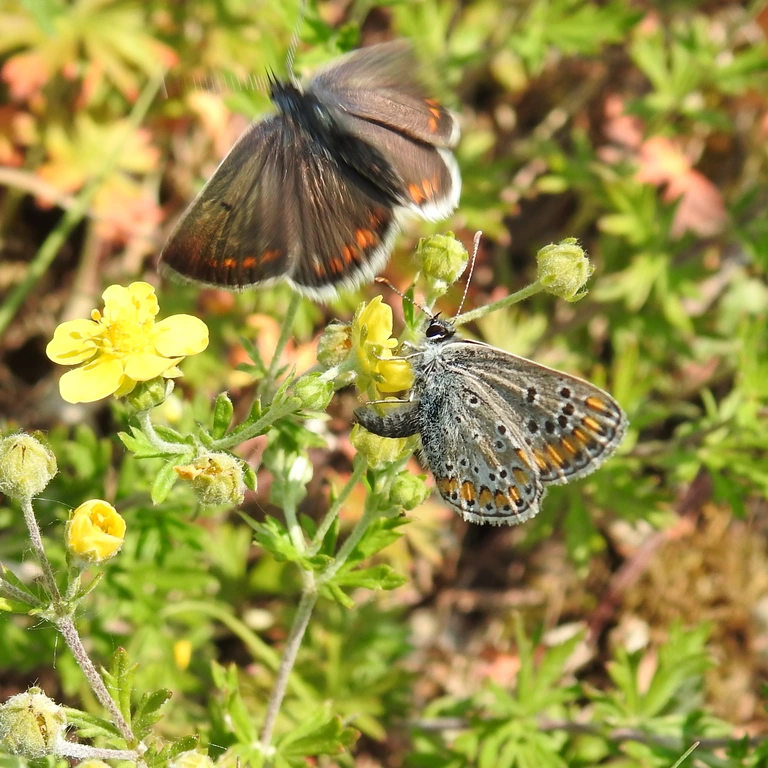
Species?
Aricia agestis/artaxerxes
